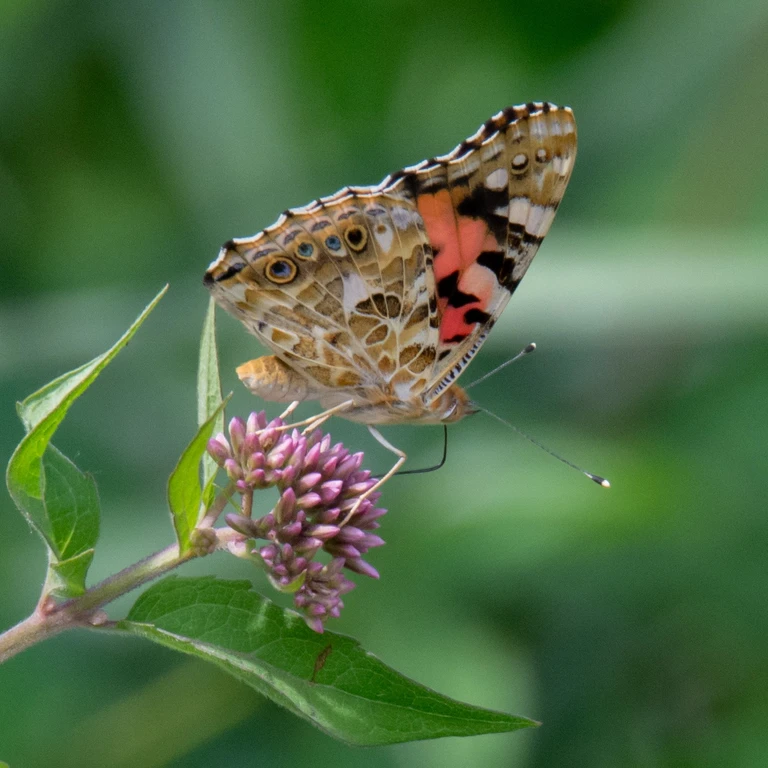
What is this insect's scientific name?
Vanessa cardui
